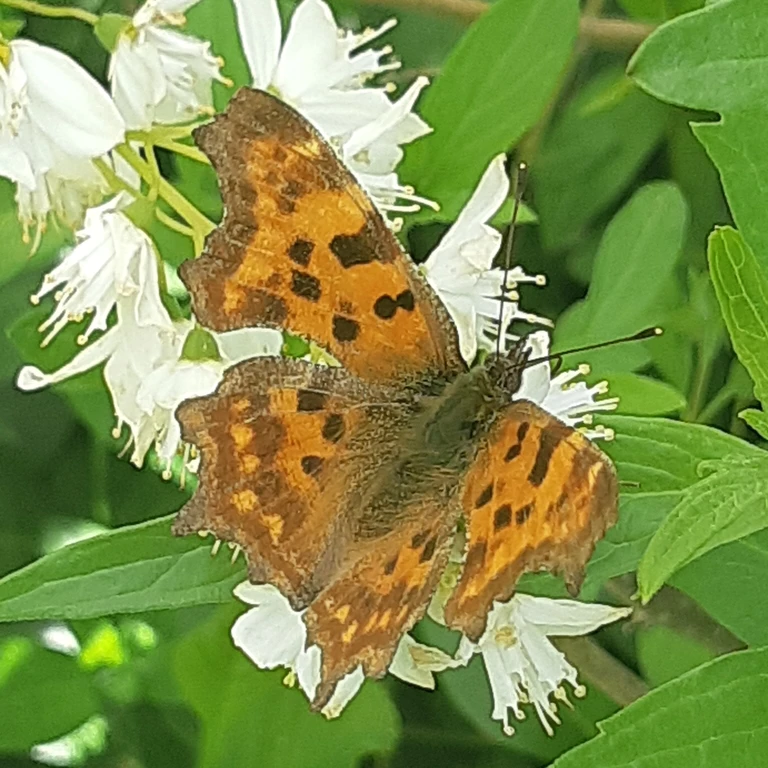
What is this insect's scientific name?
Polygonia c-album
